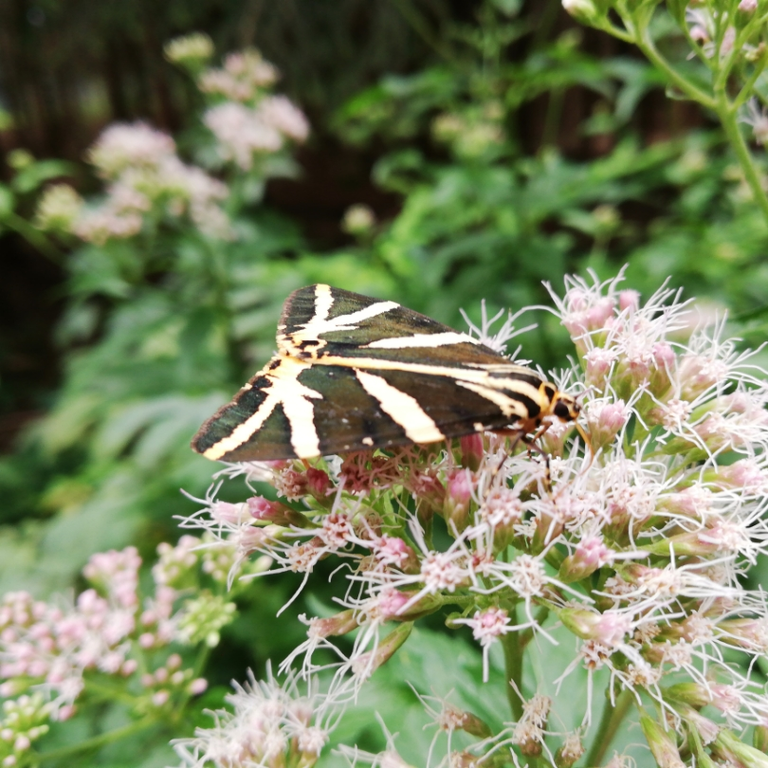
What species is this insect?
Euplagia quadripunctaria
